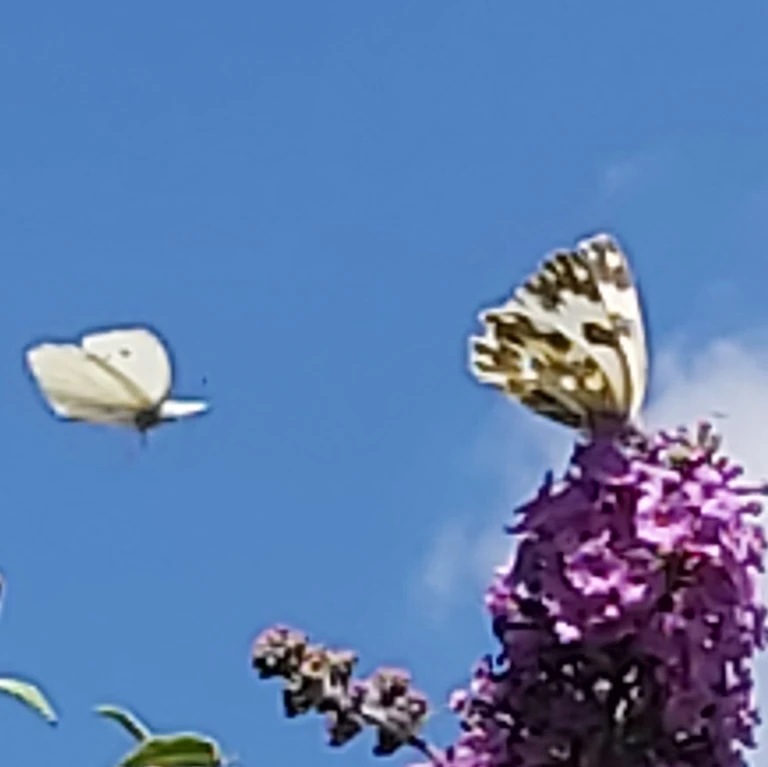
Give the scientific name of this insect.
Pontia edusa
